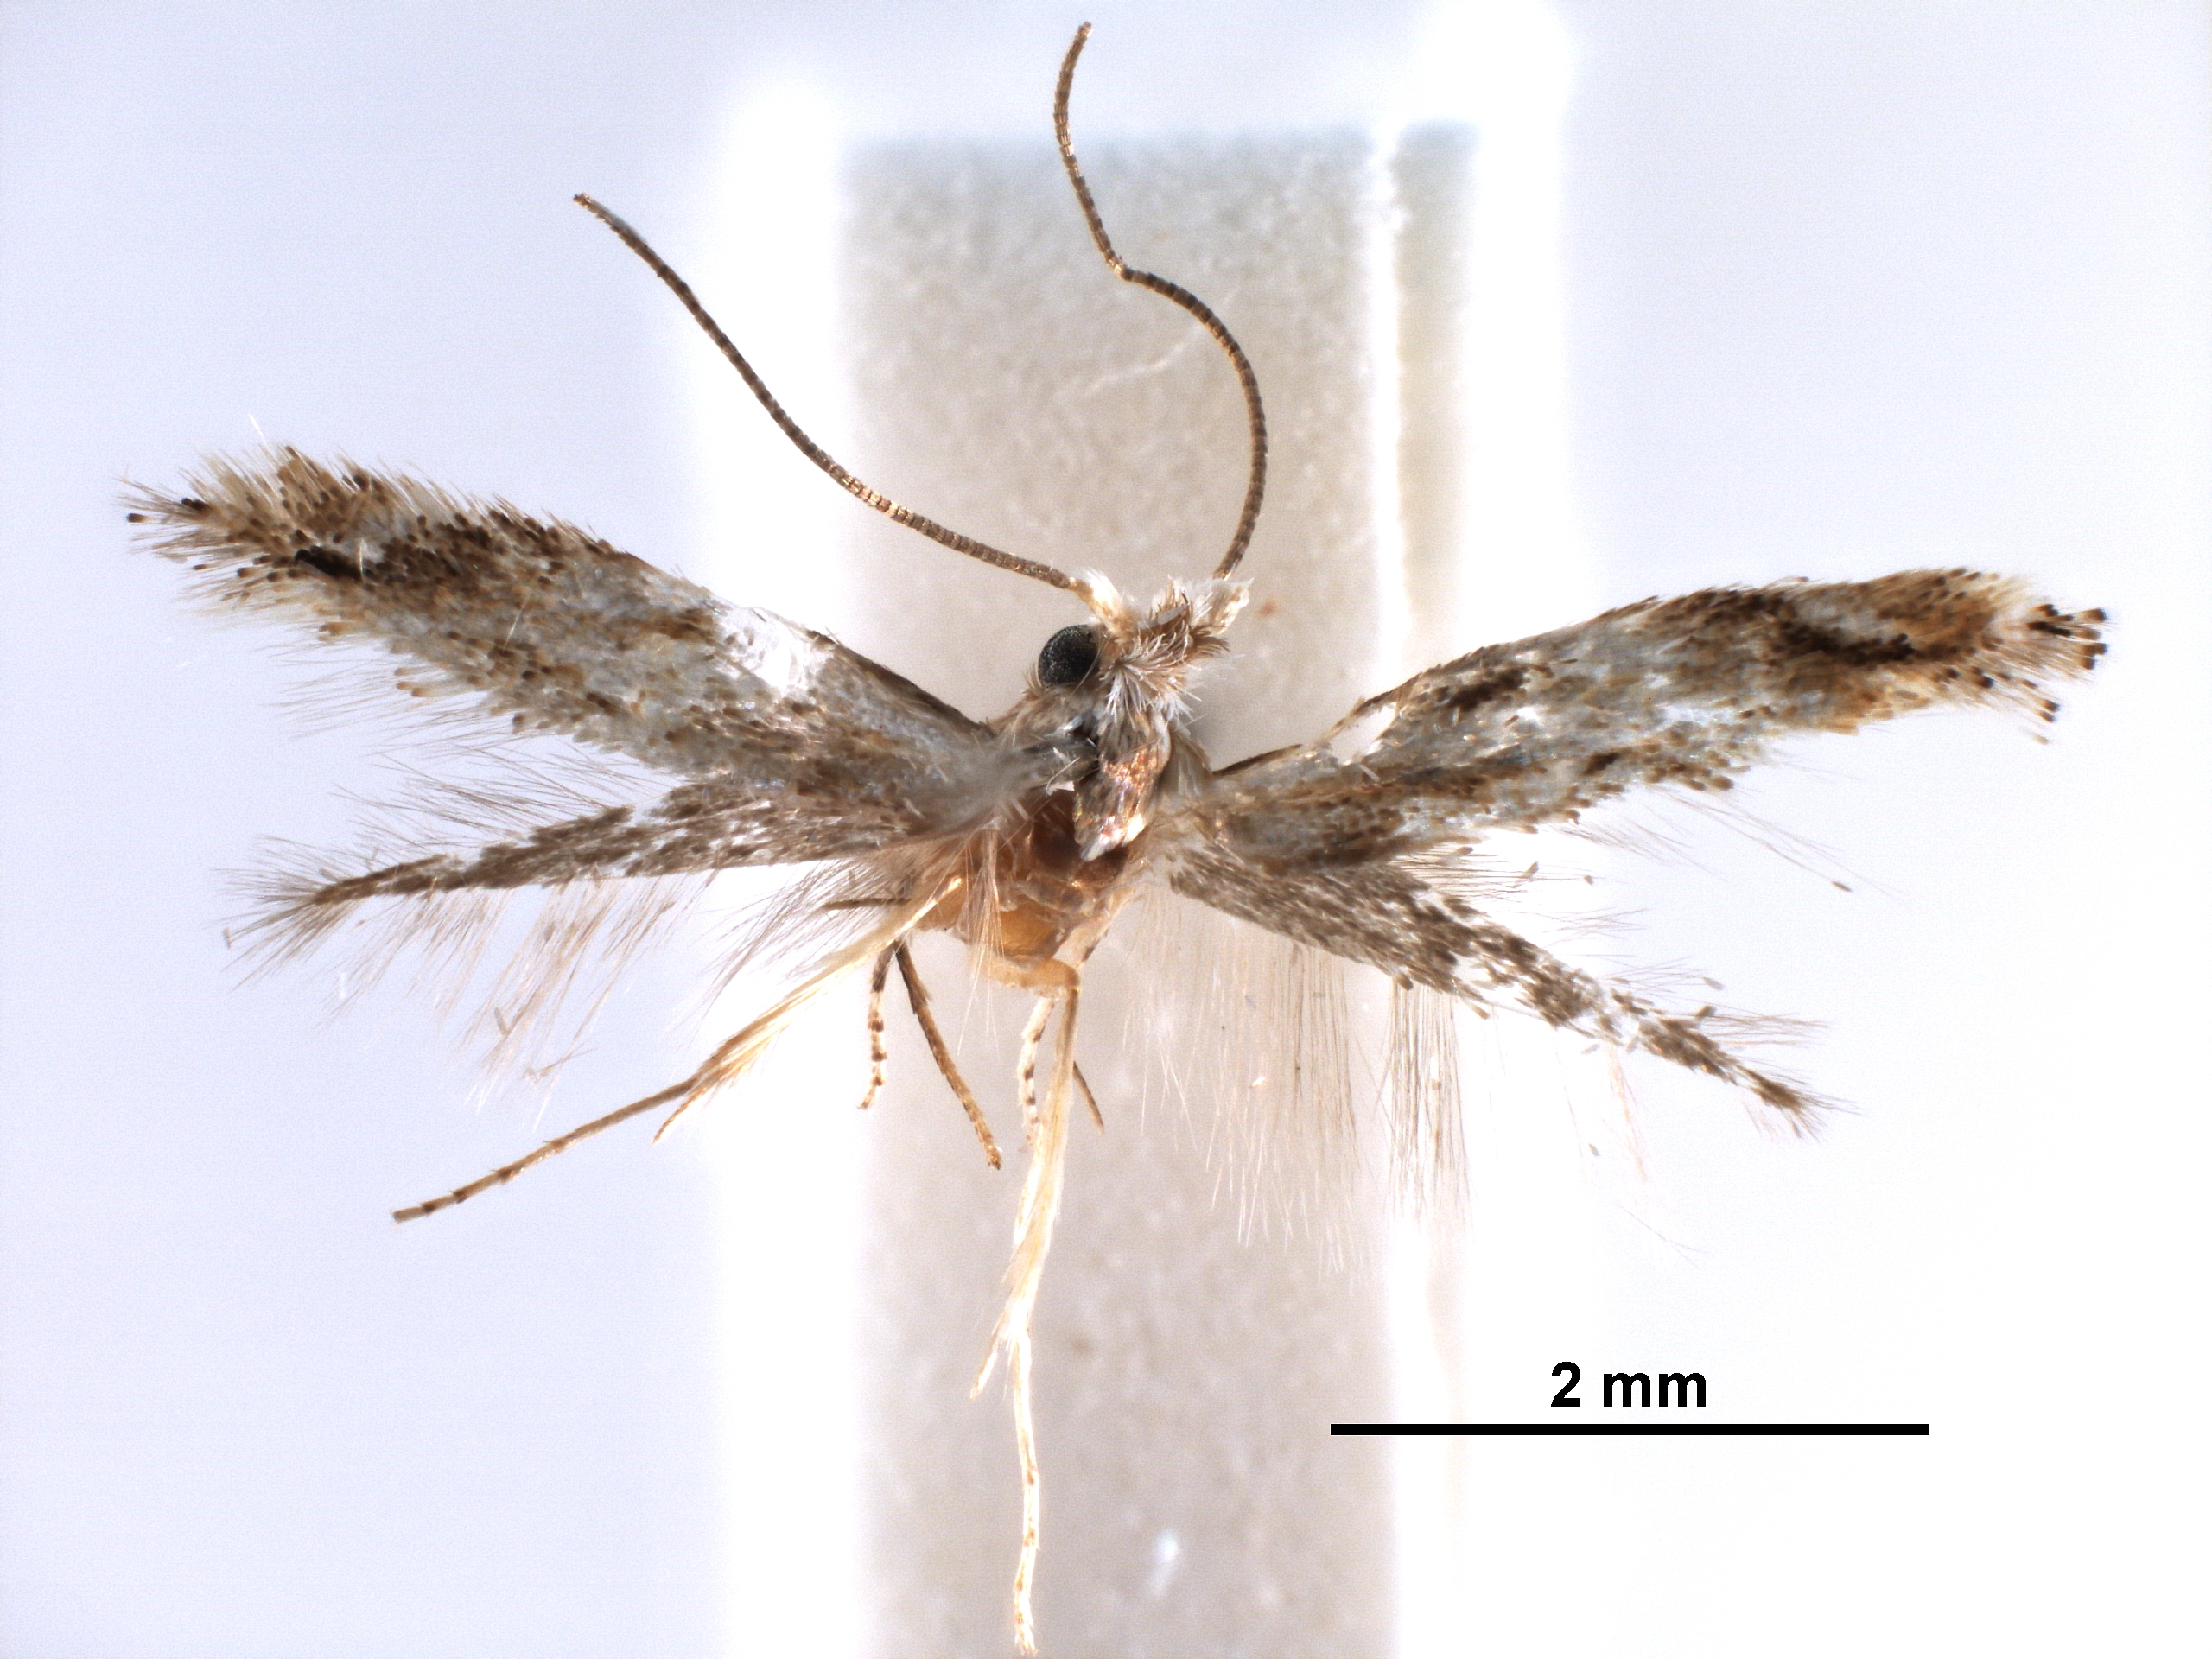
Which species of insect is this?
Bucculatrix rhombophora
